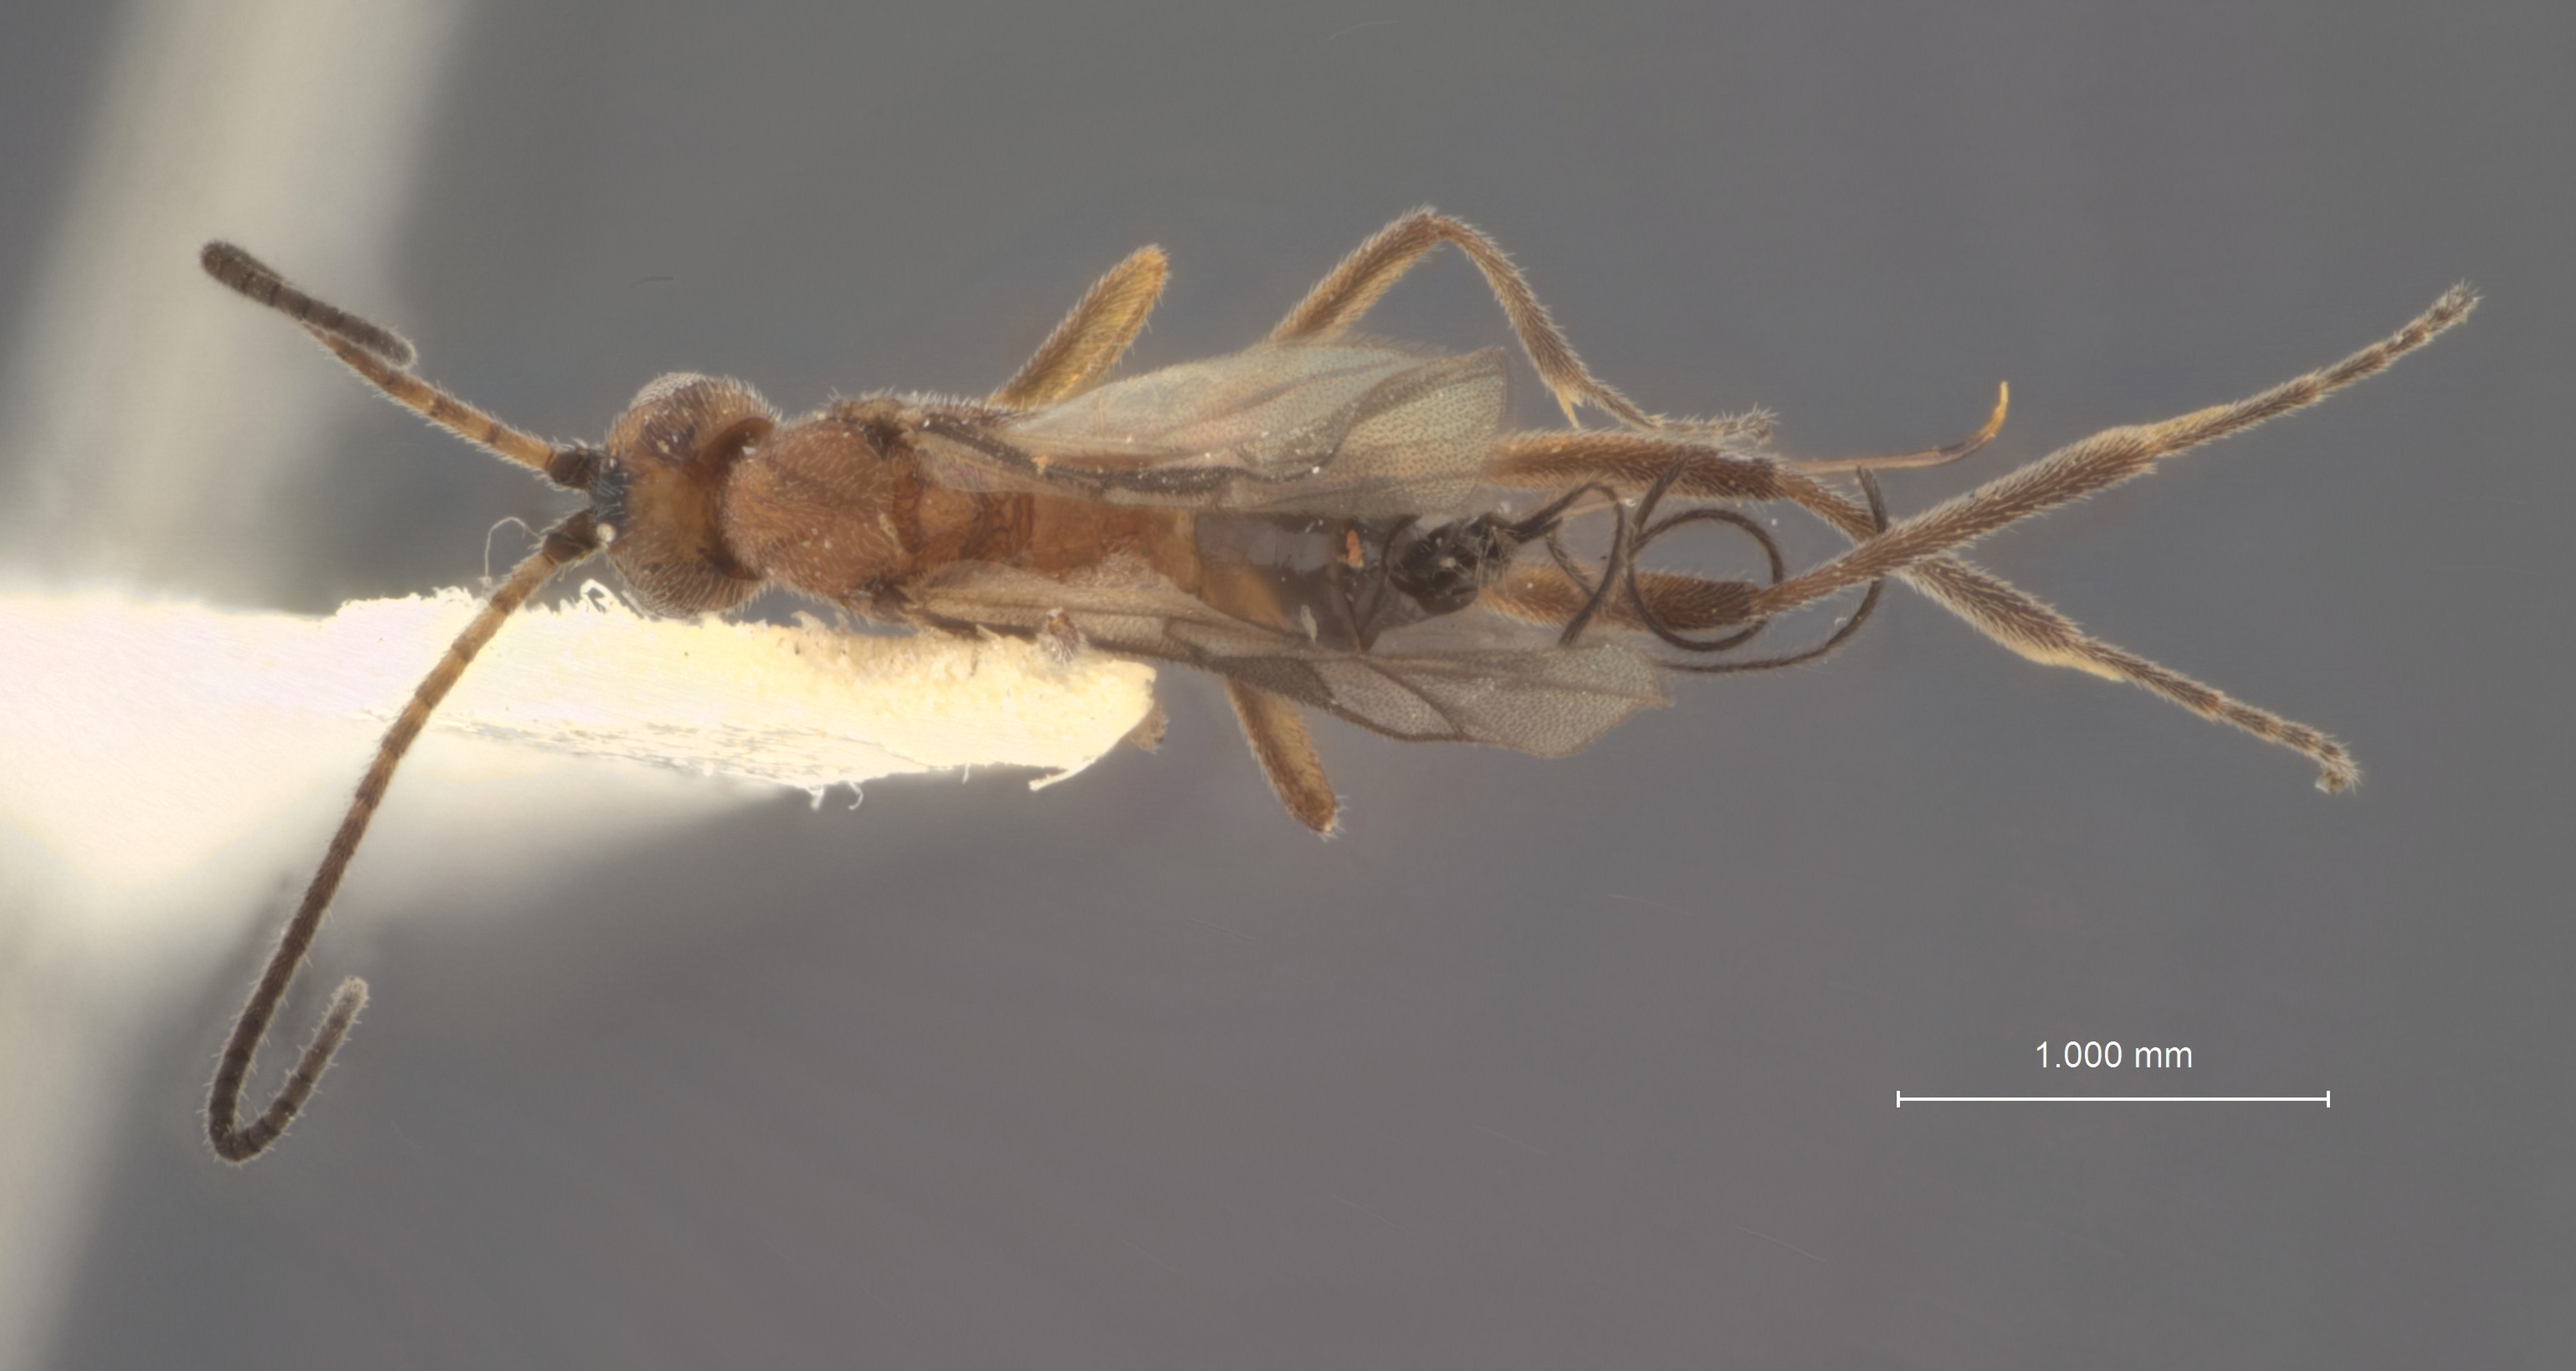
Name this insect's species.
Orgilus pumilis
